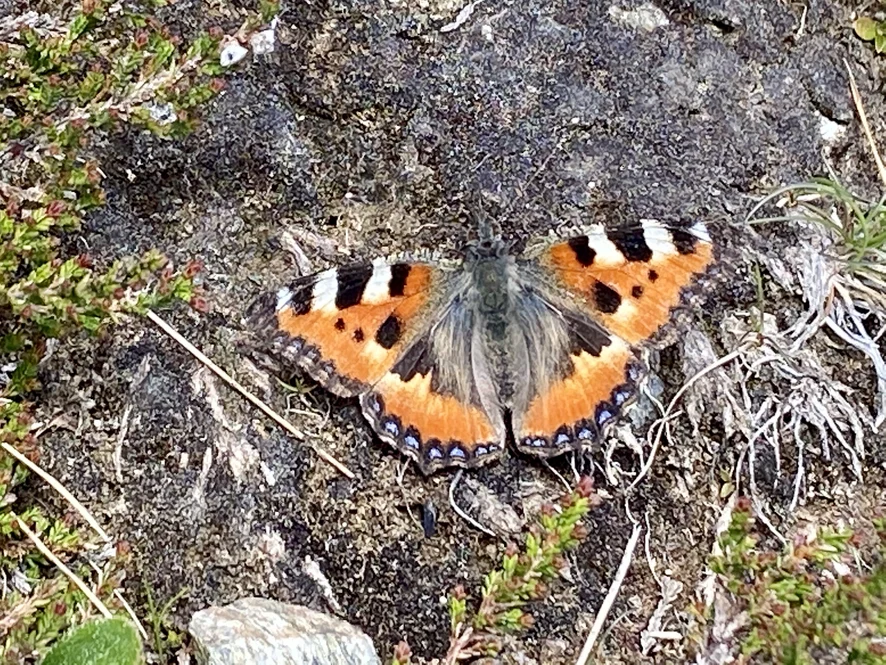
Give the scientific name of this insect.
Aglais urticae
